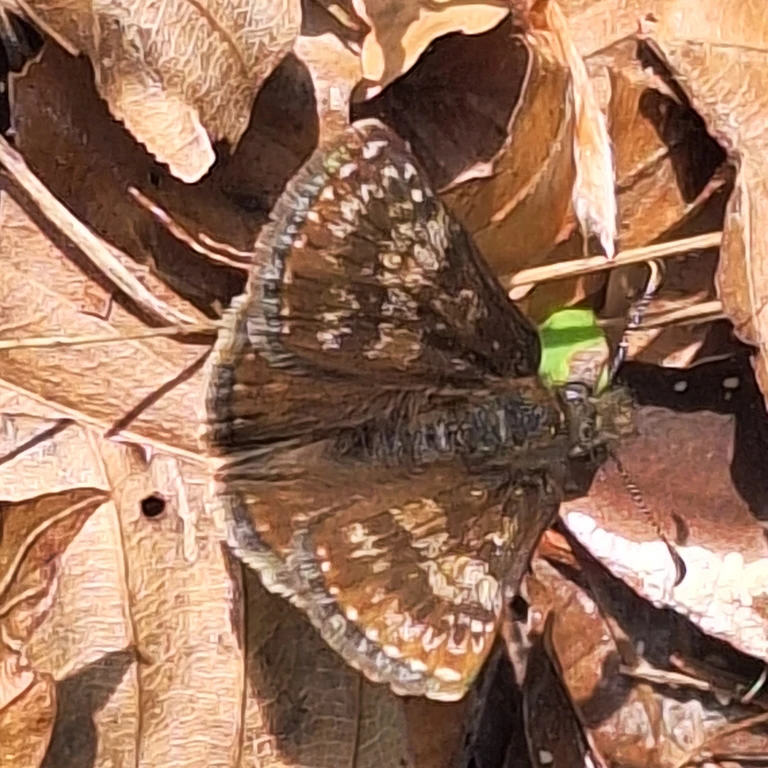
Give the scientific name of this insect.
Erynnis tages
